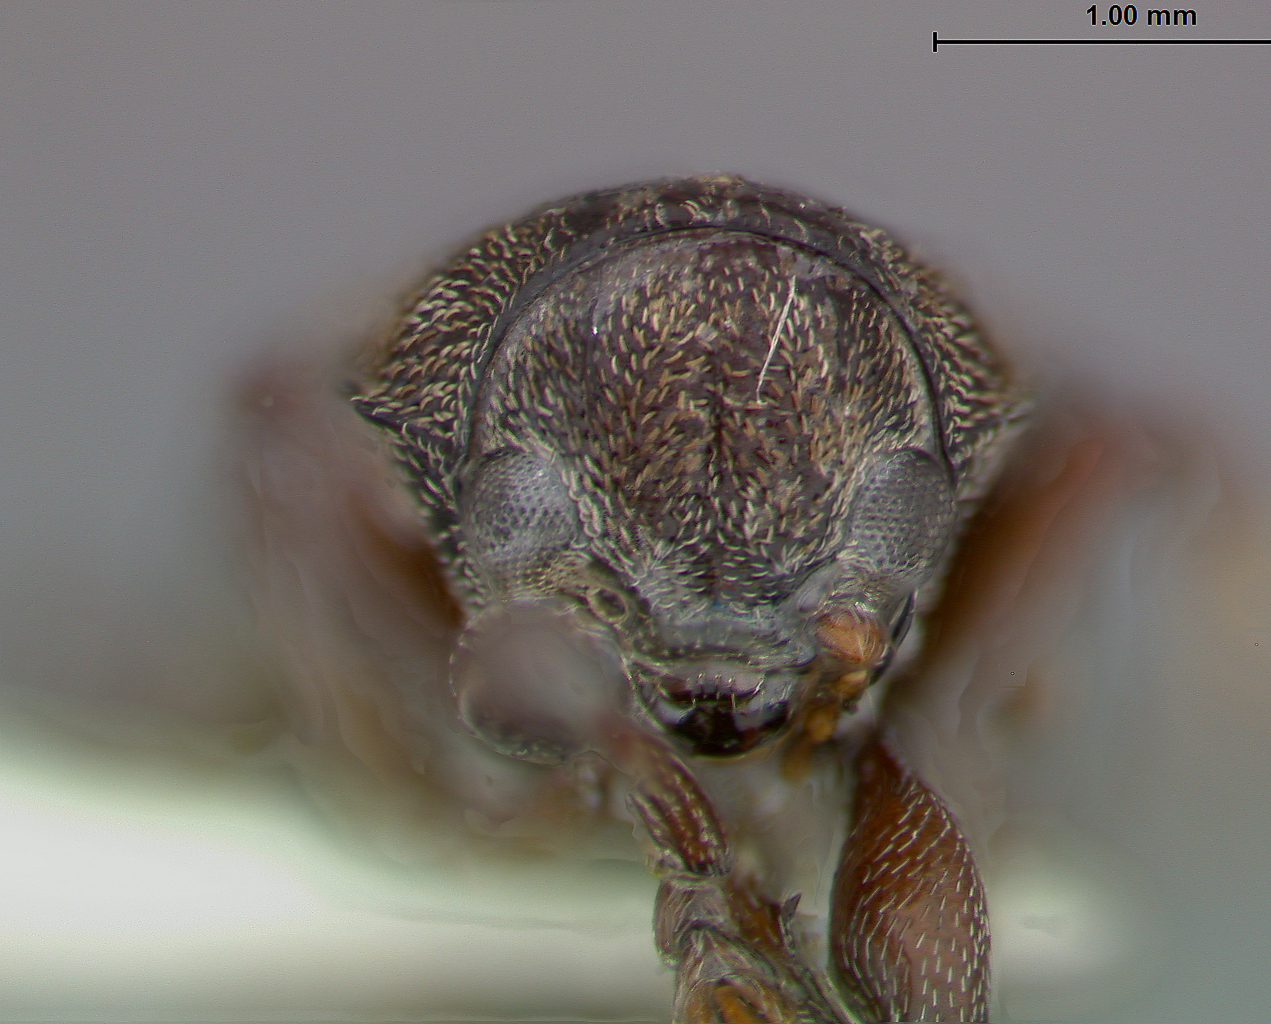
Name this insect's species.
Myochrous geminus
